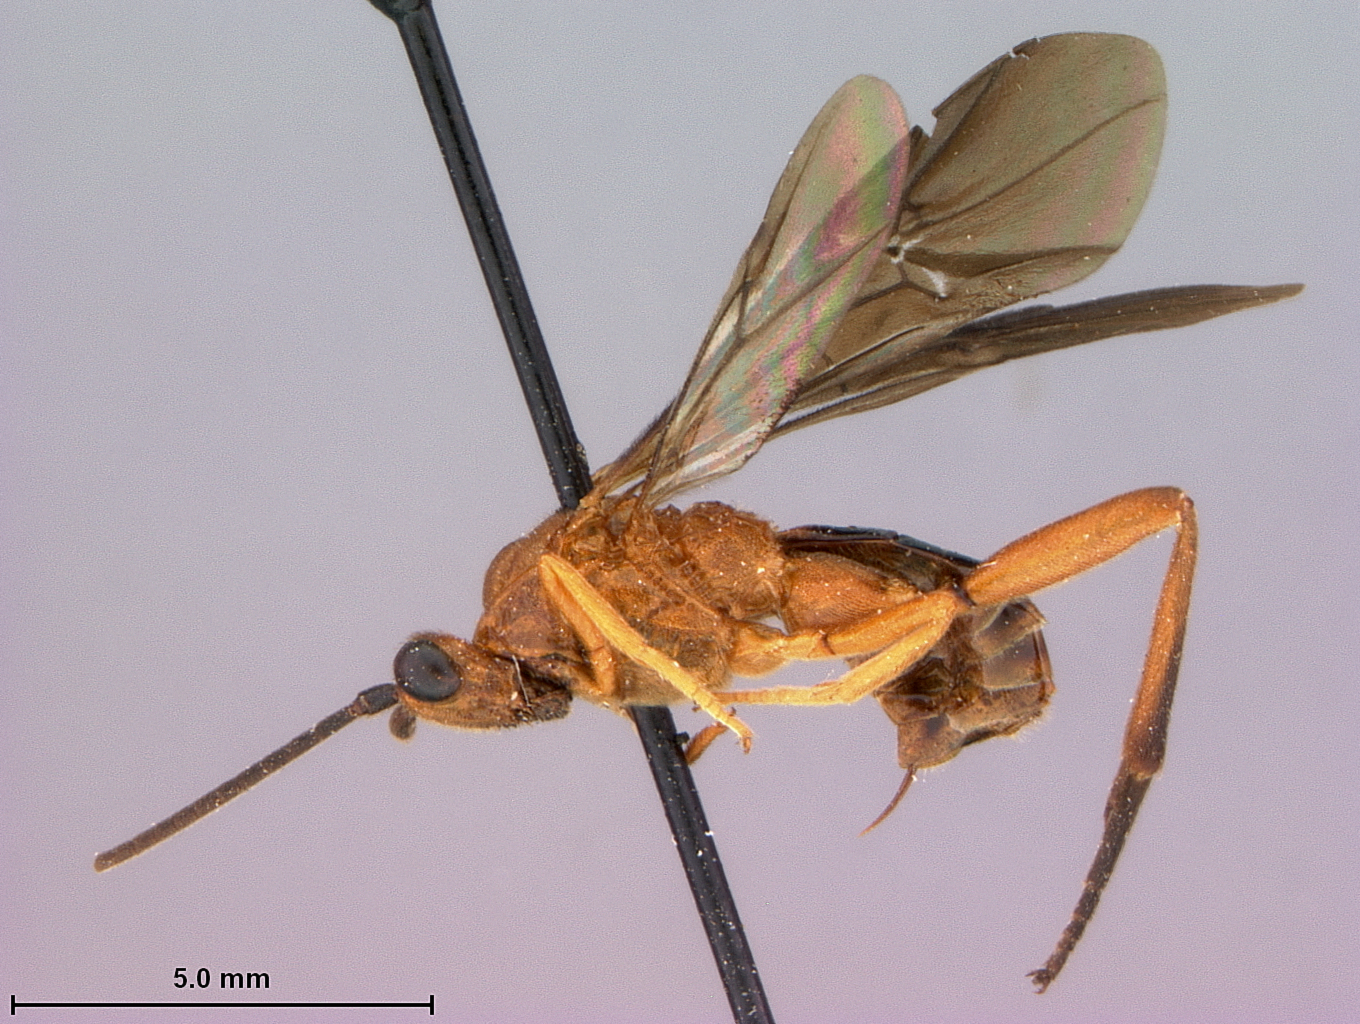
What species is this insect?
Euagathis rotundus
